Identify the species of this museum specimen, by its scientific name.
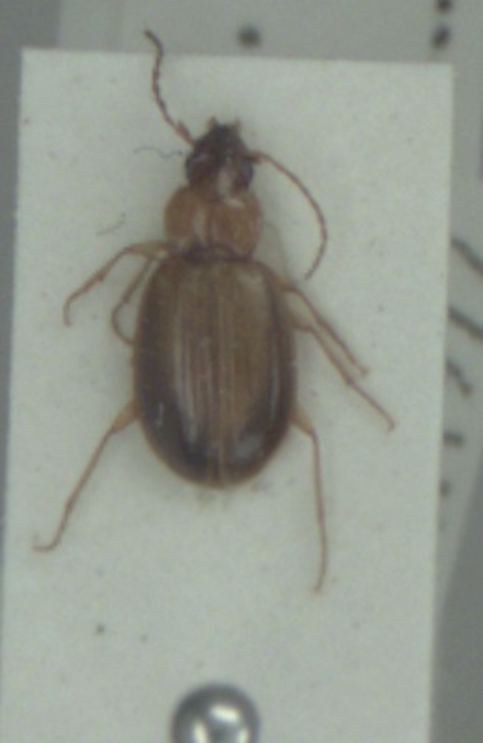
Ocys harpaloides
